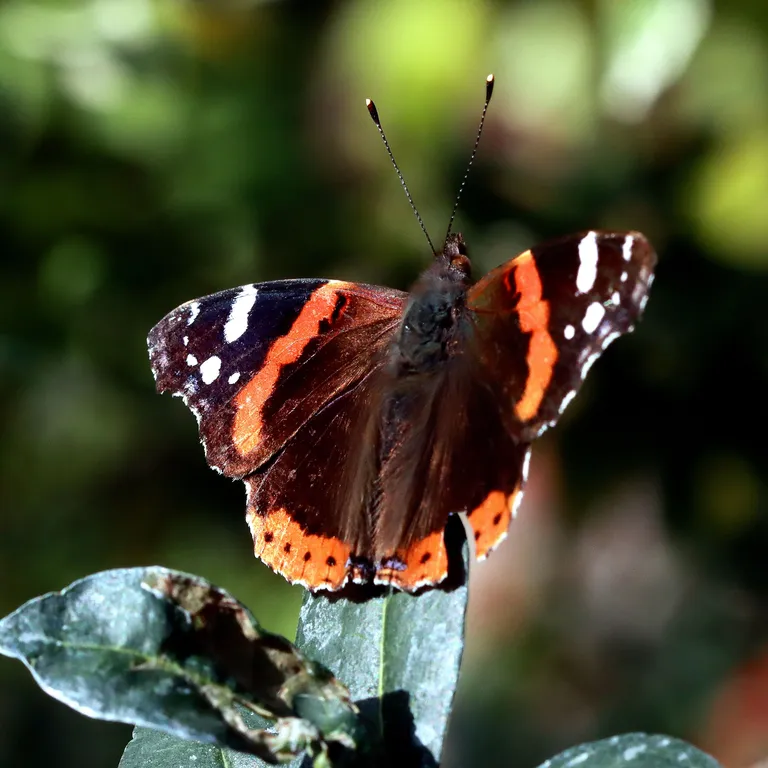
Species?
Vanessa atalanta
